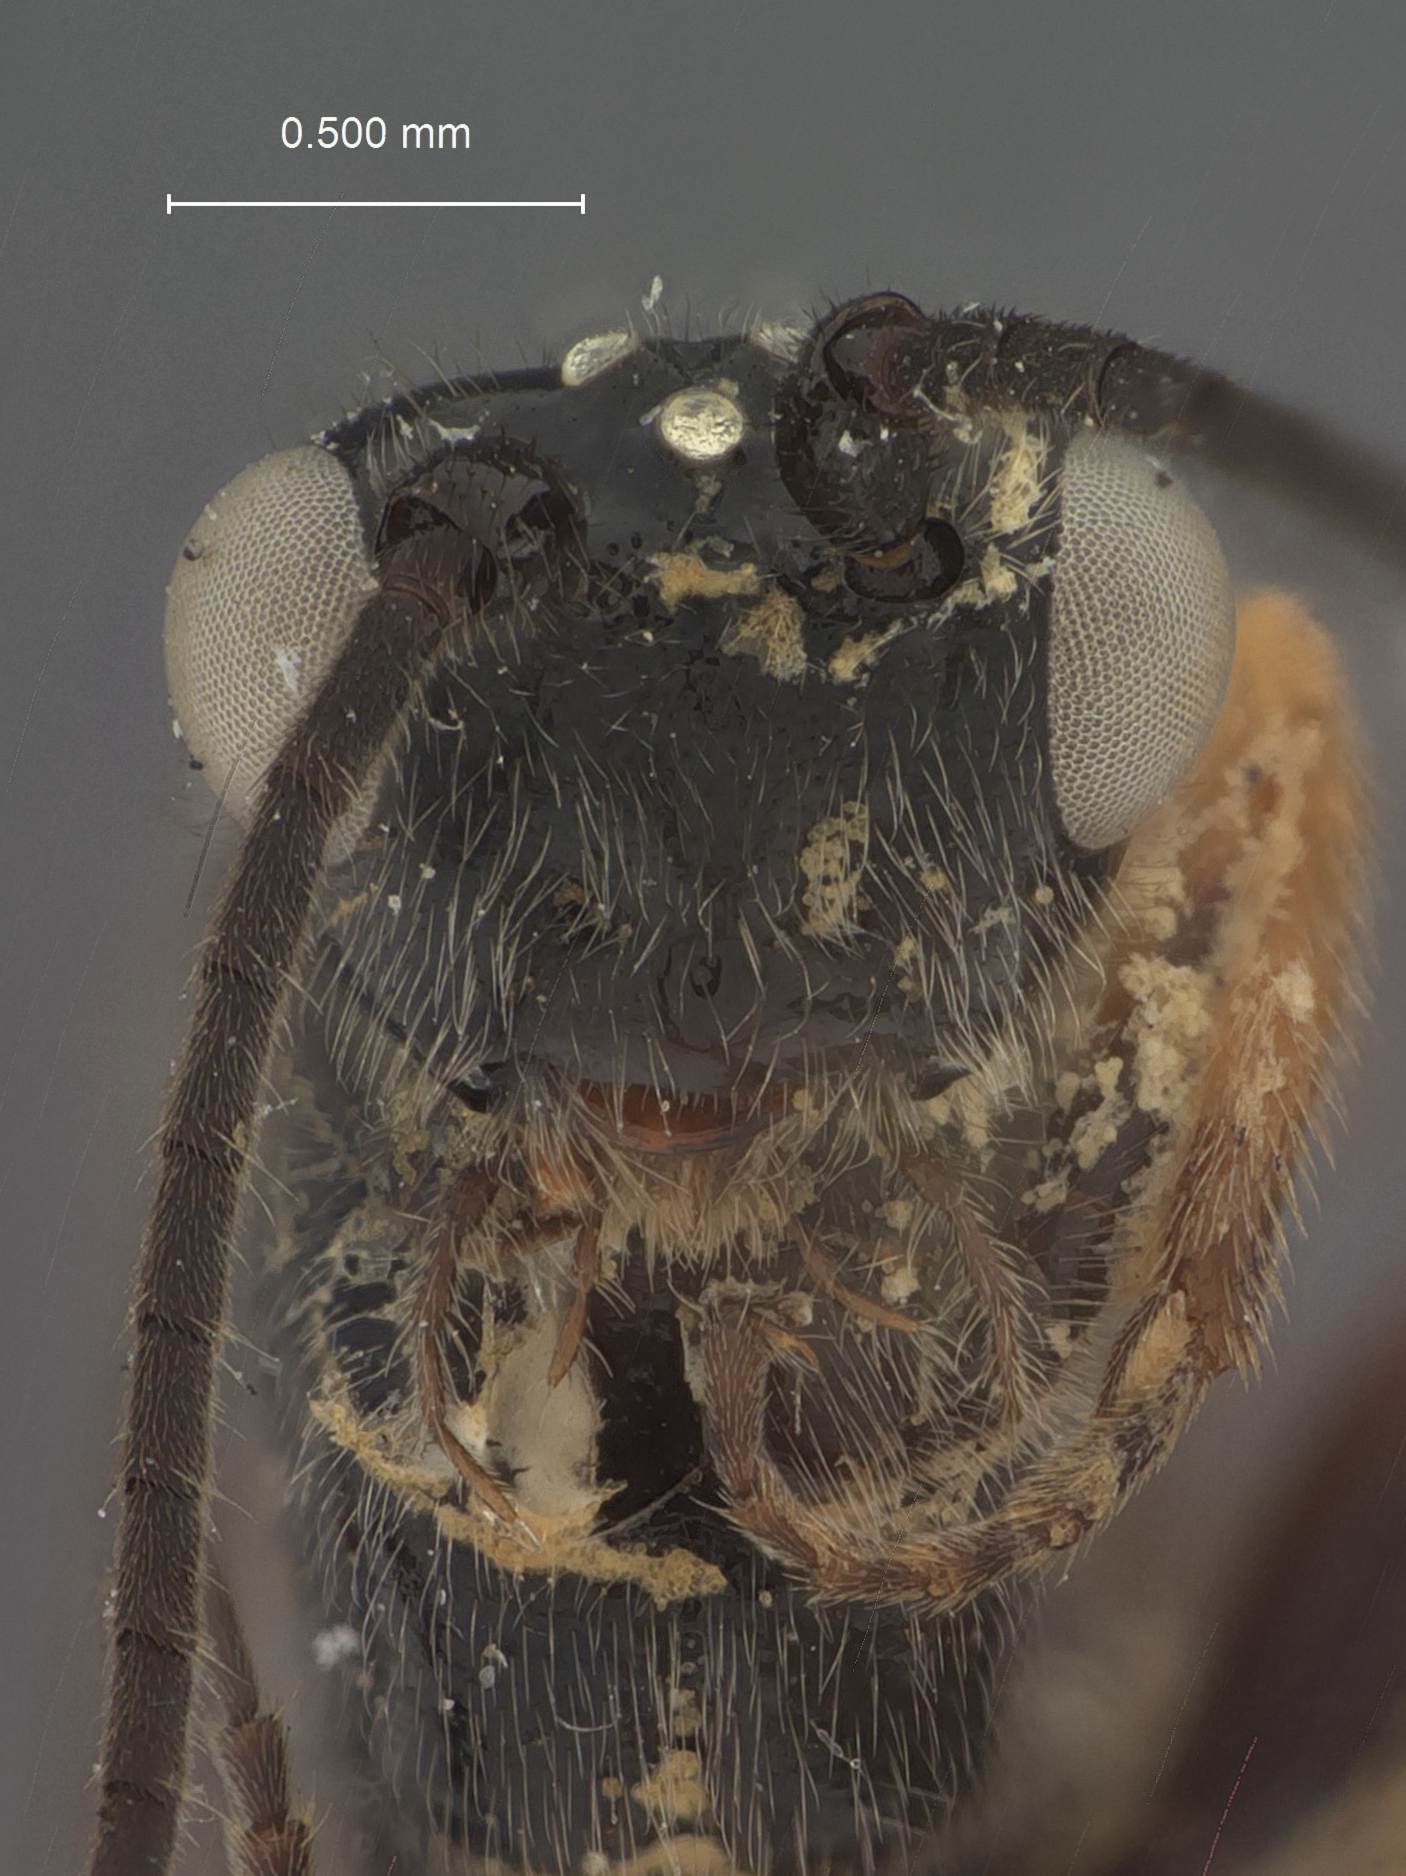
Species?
Crassomicrodus nigrithorax
